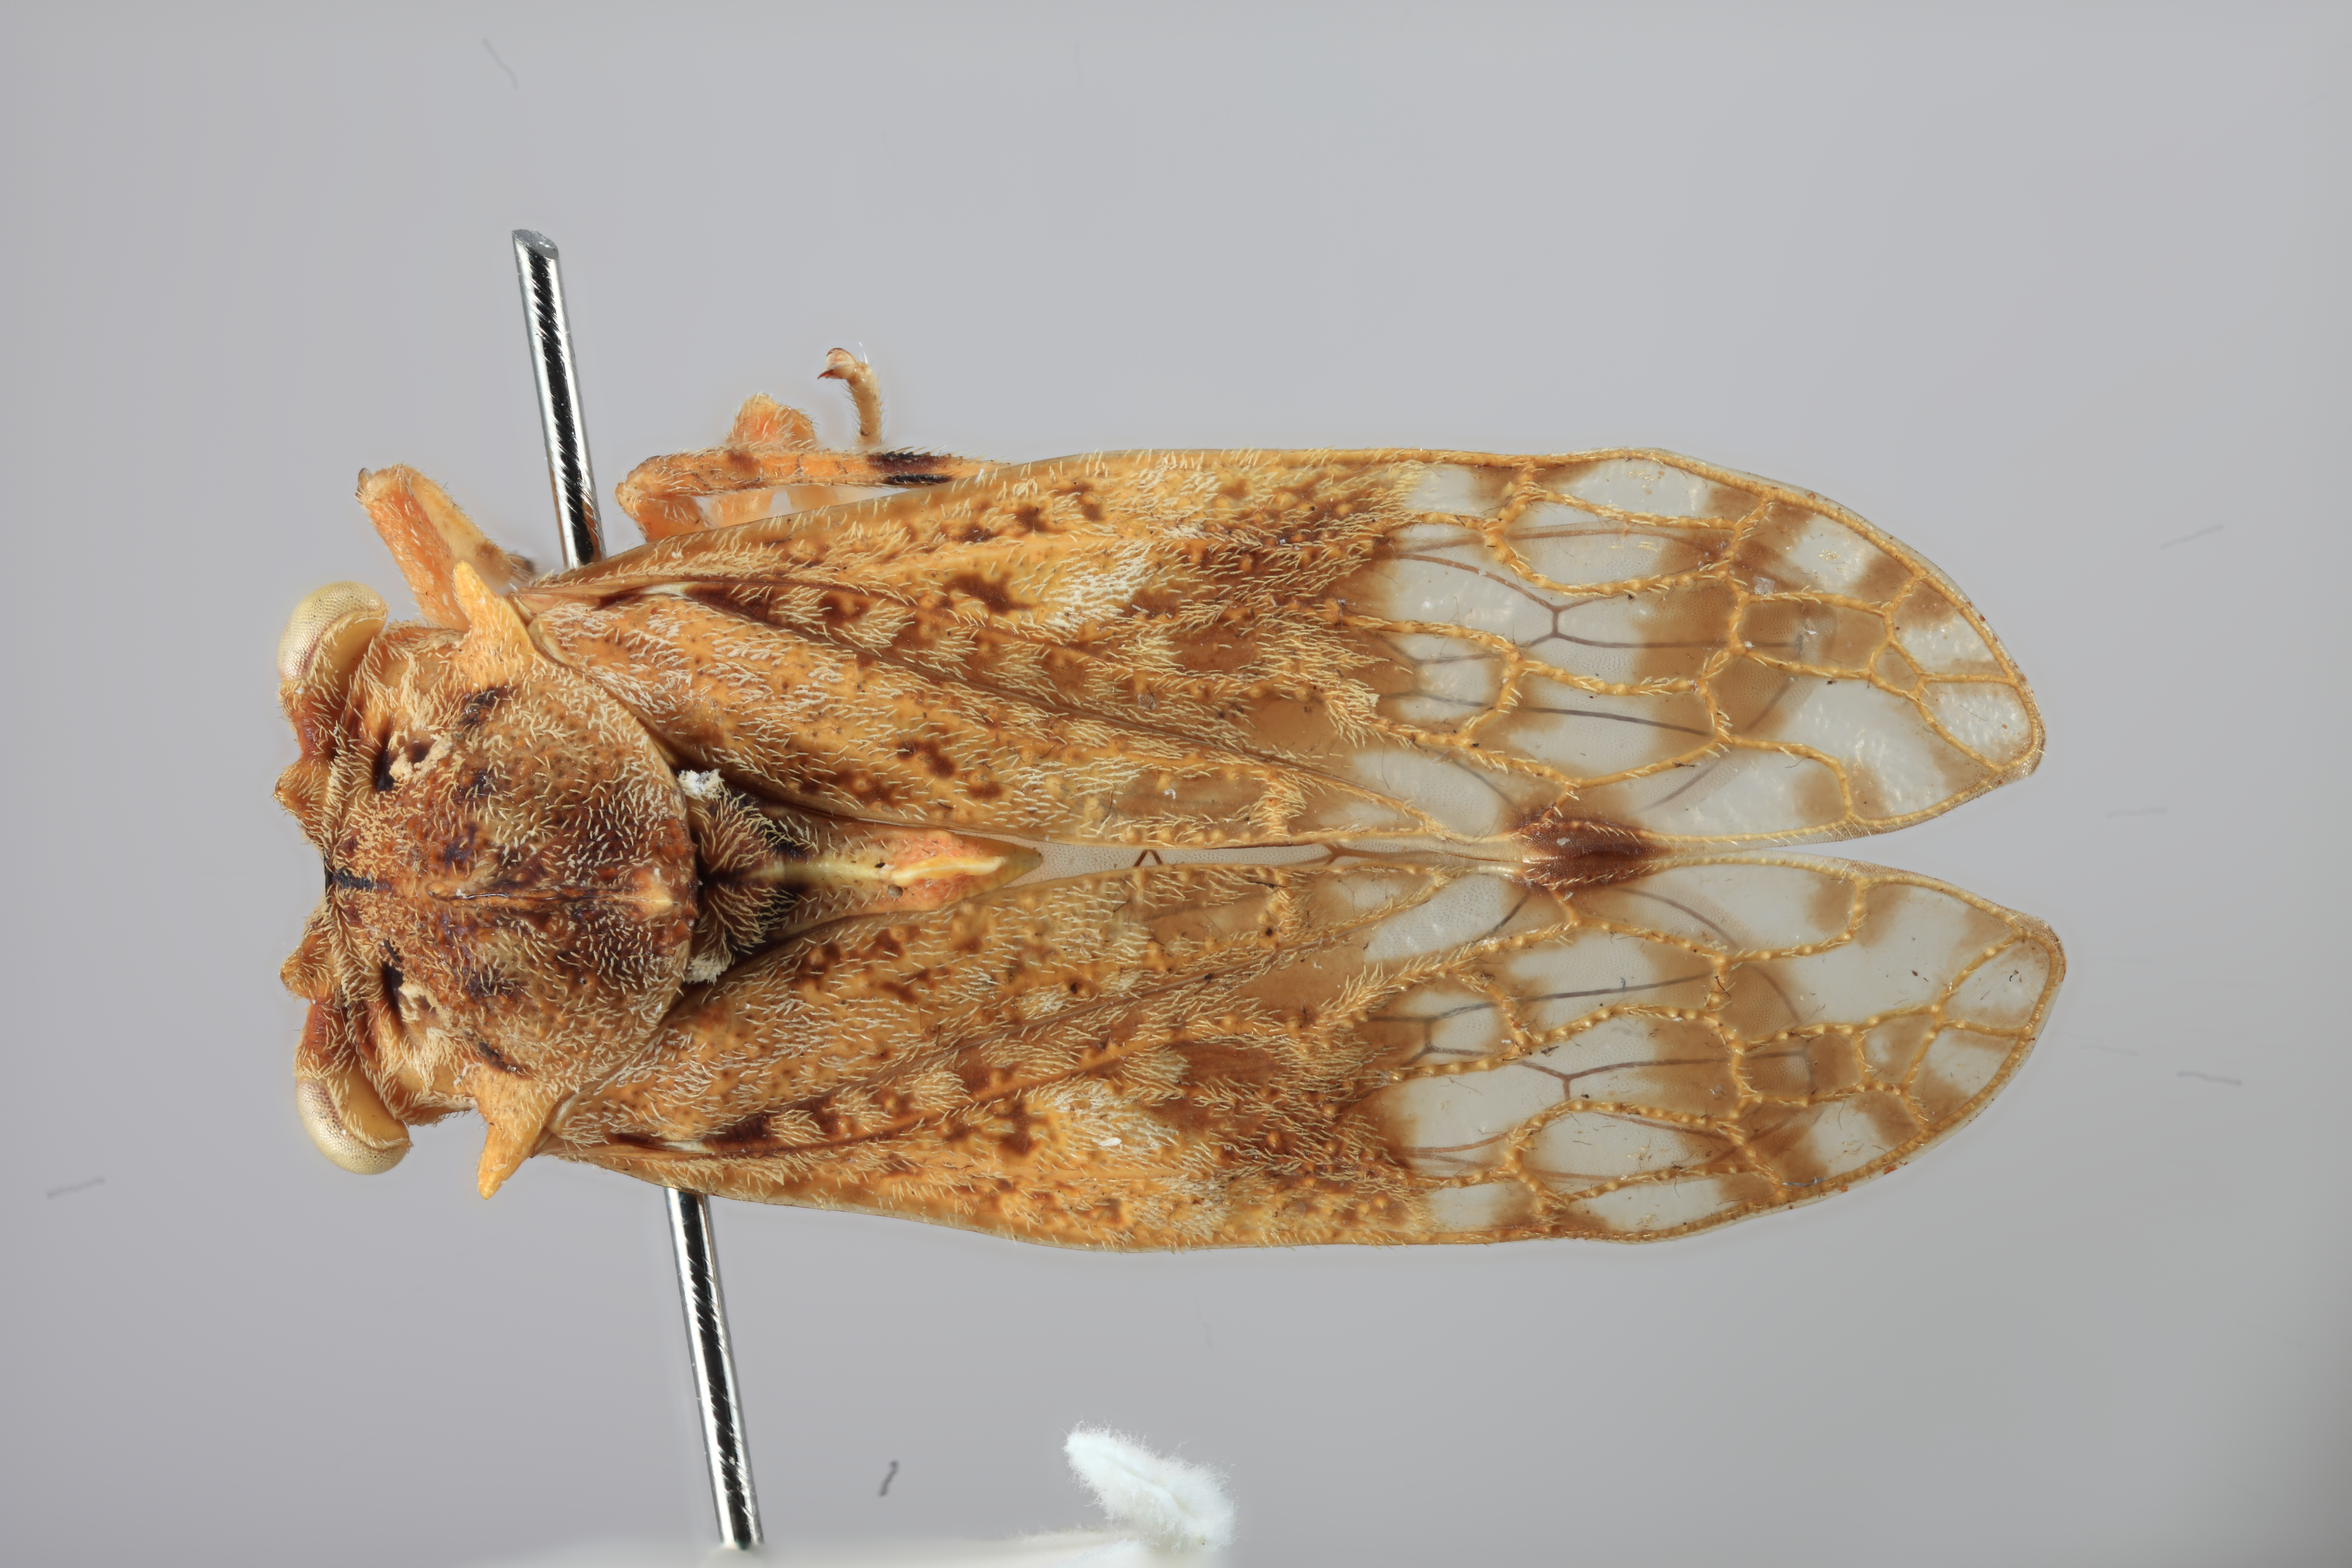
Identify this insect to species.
Smergotomia clairae
